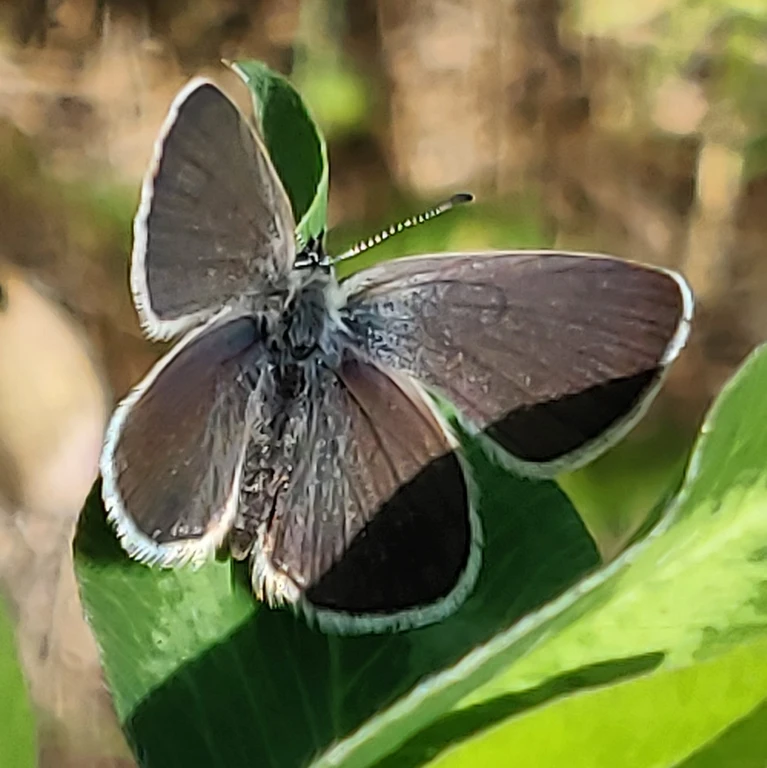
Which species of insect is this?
Cupido minimus
